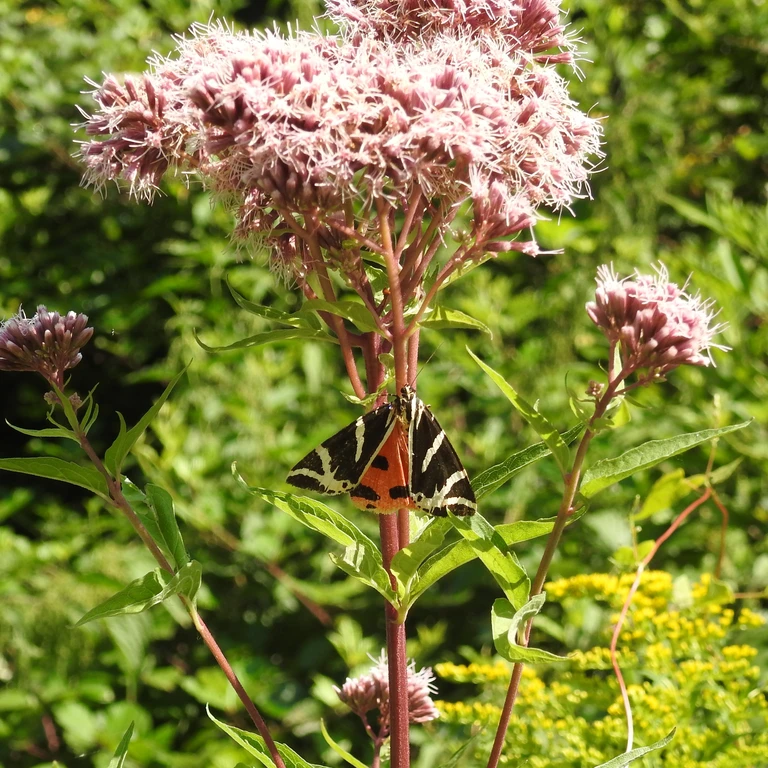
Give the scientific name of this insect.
Euplagia quadripunctaria
